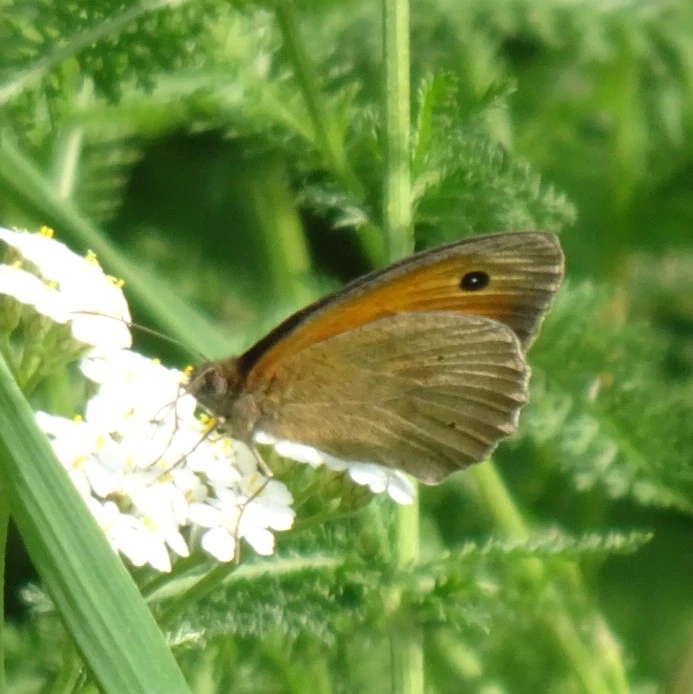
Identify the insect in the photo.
Maniola jurtina
